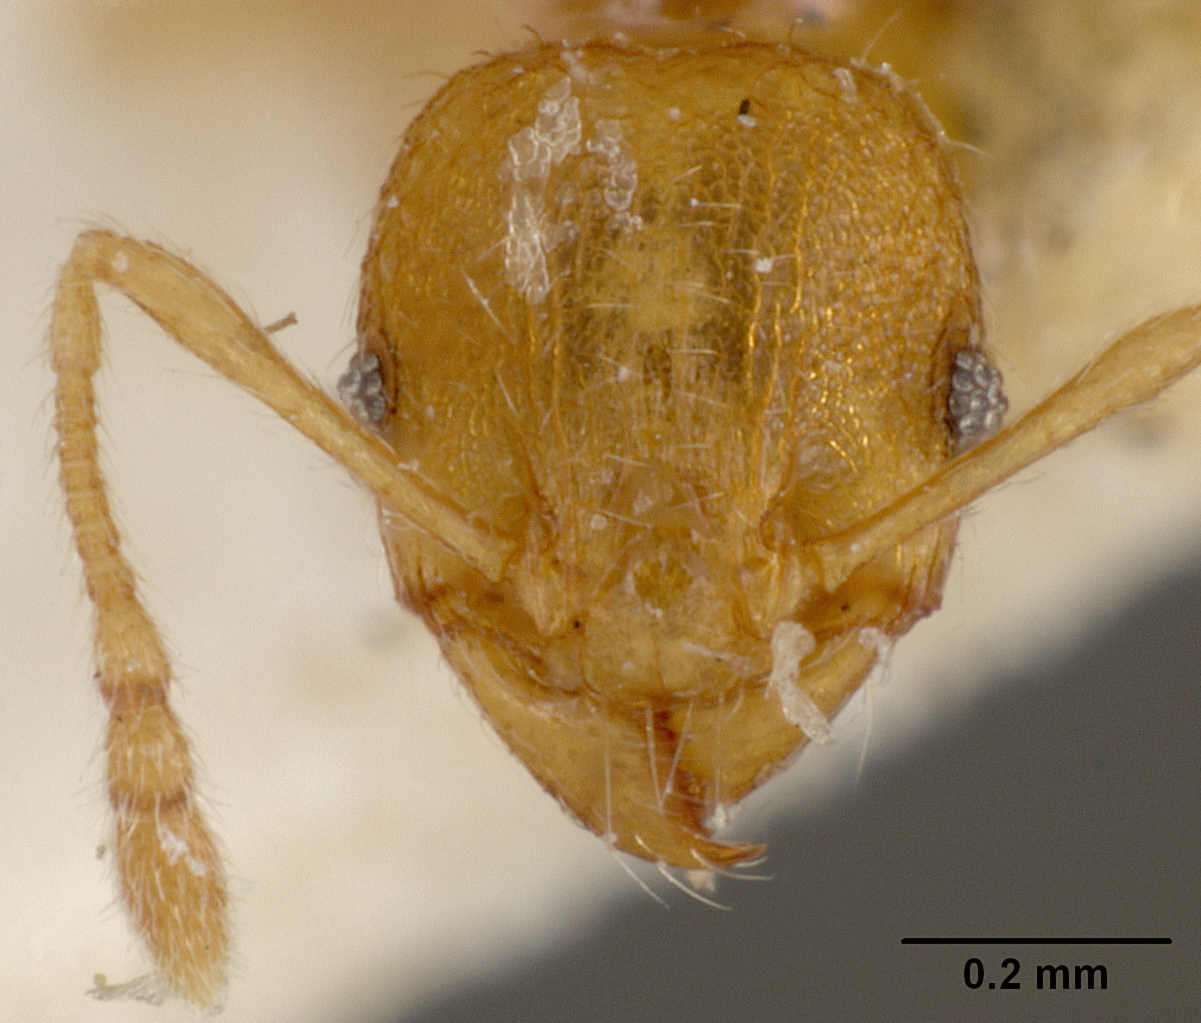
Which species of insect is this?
Pheidole rinae
